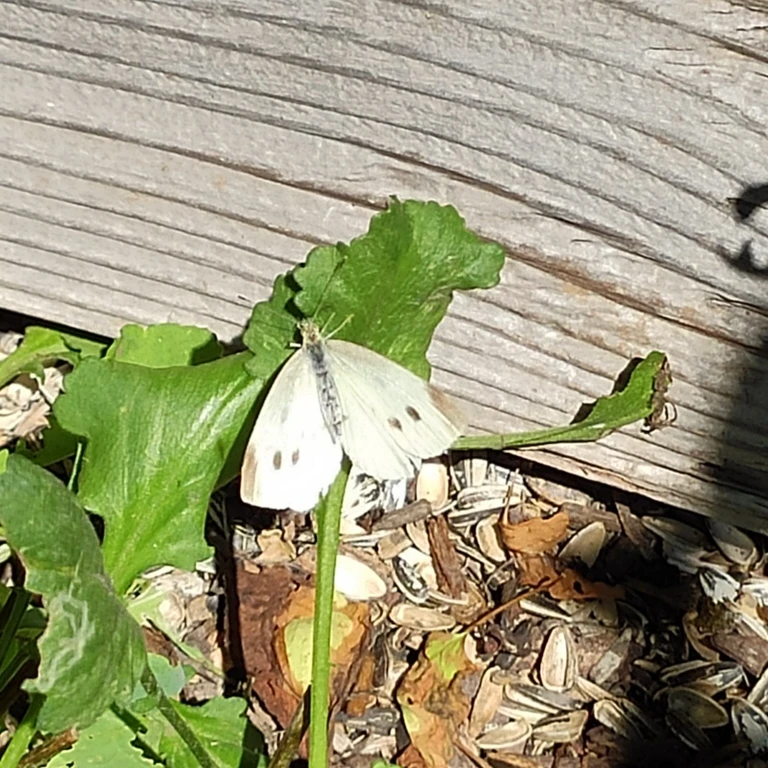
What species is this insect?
Pieris rapae
